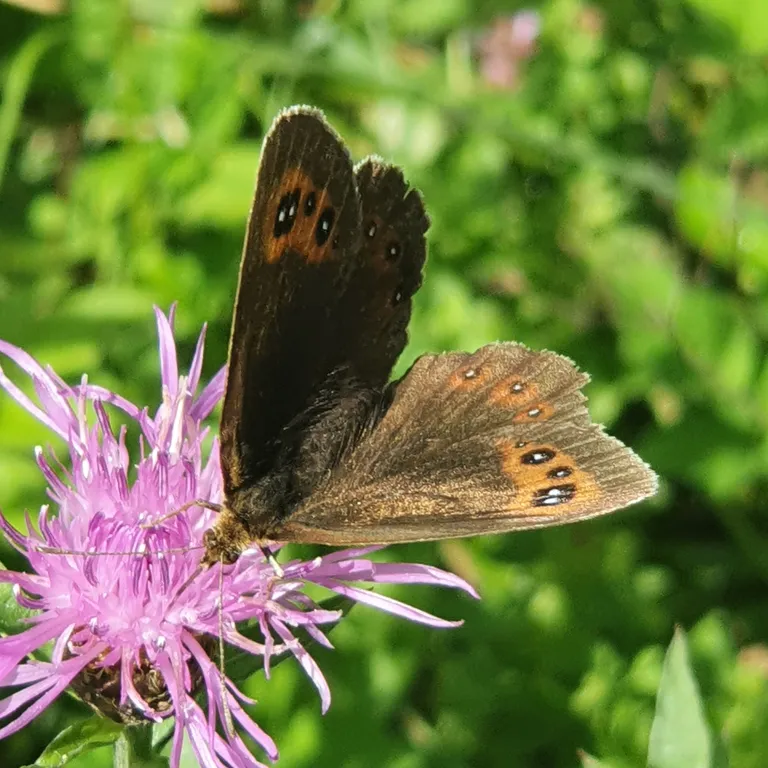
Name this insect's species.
Erebia aethiops
